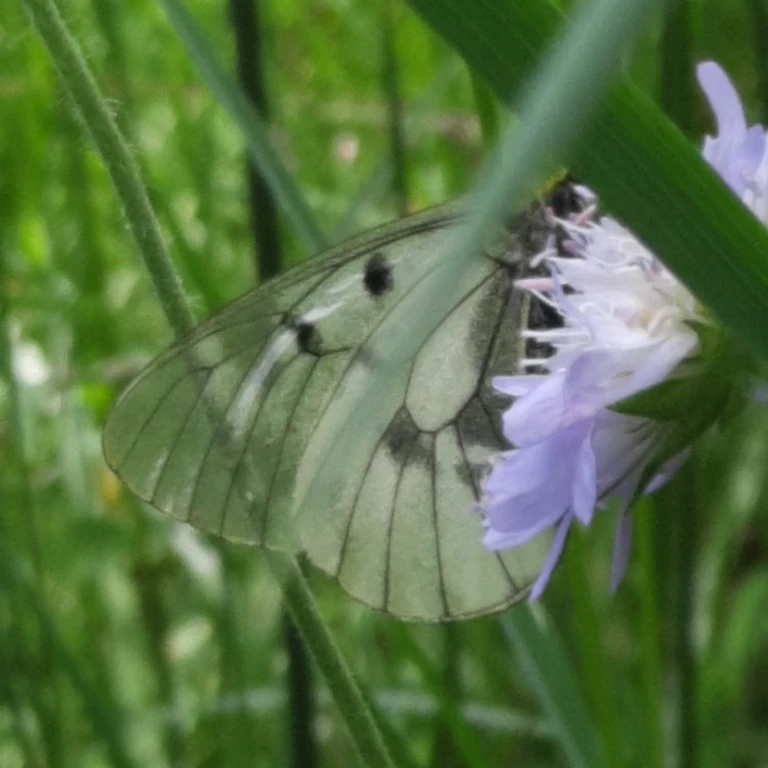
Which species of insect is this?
Parnassius mnemosyne
